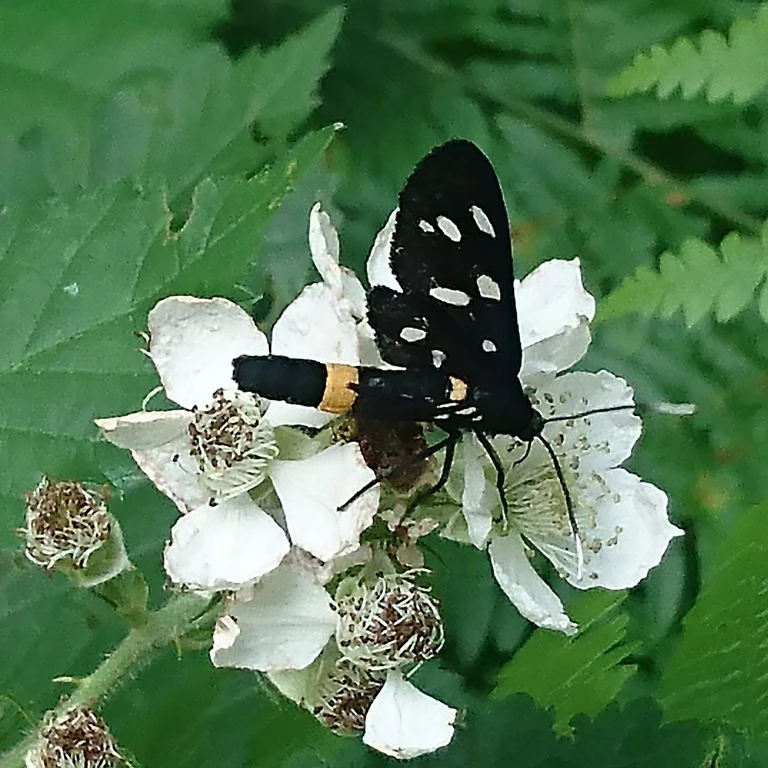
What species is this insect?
Amata phegea
